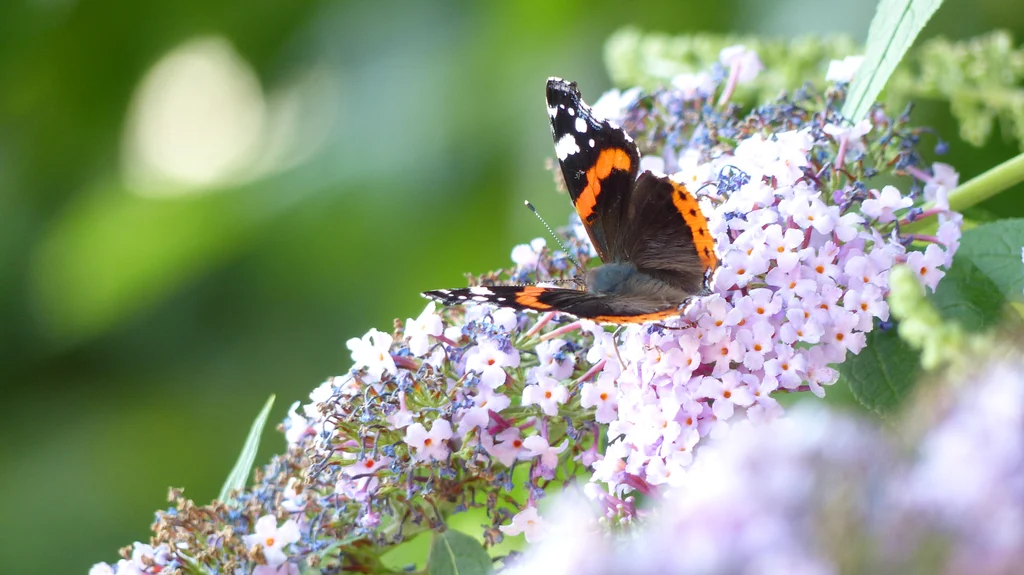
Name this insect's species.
Vanessa atalanta
